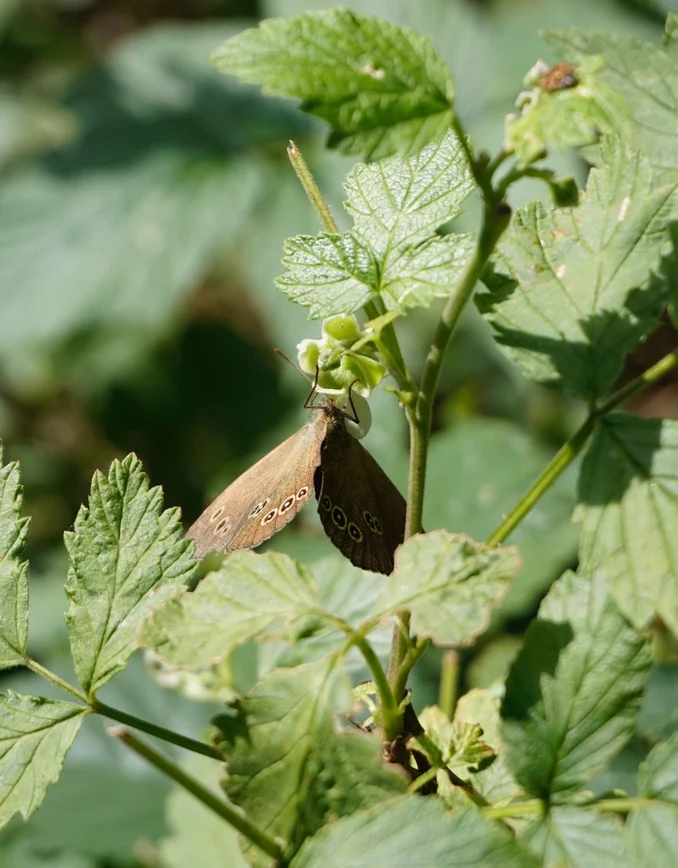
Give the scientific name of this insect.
Aphantopus hyperantus
